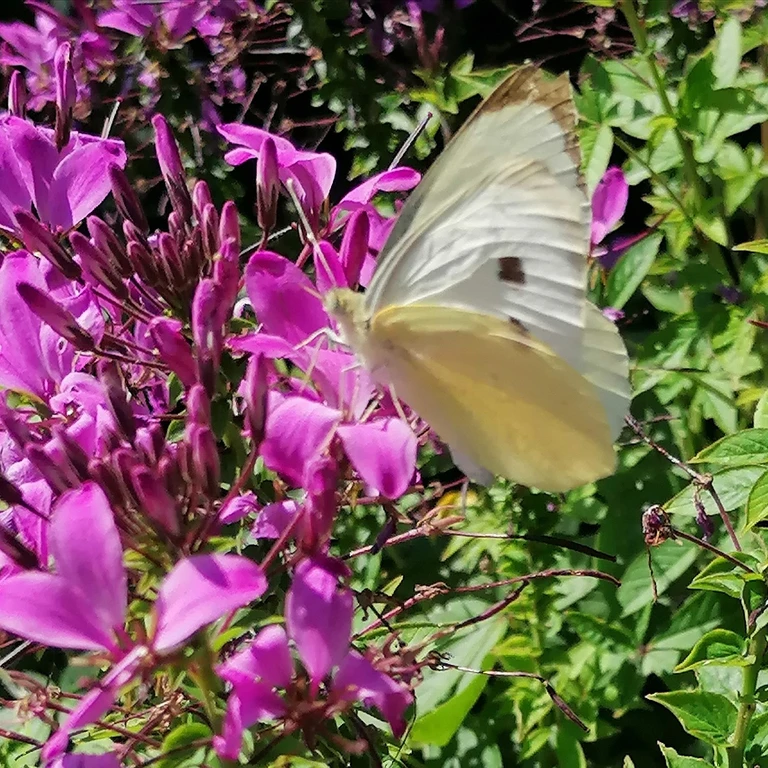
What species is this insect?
Pieris brassicae
